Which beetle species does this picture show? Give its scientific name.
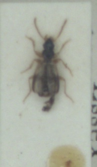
Philorhizus notatus
